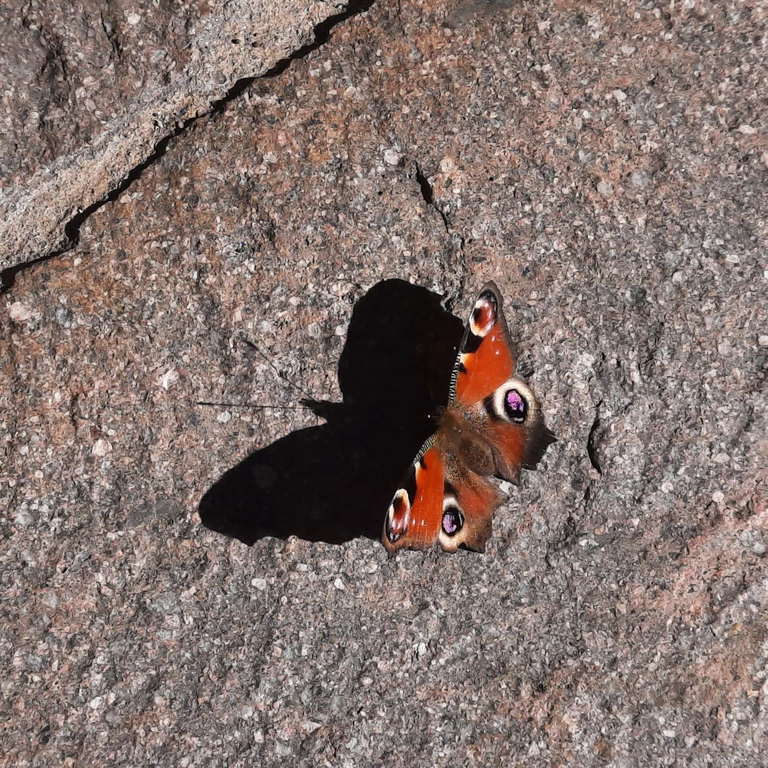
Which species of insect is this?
Aglais io
